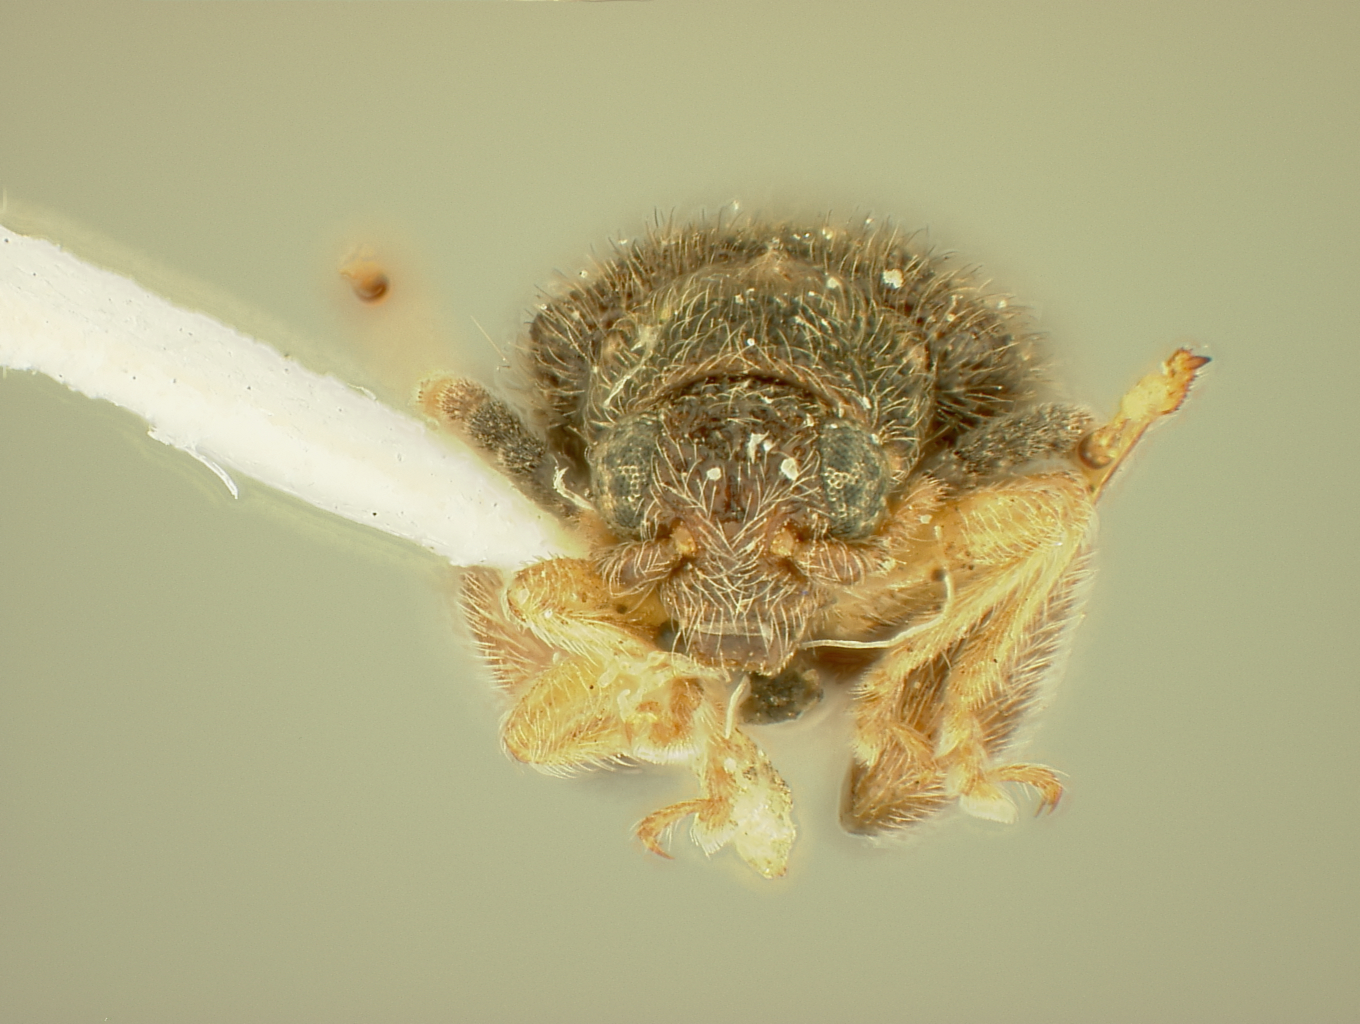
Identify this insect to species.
Distigmoptera capillosa
